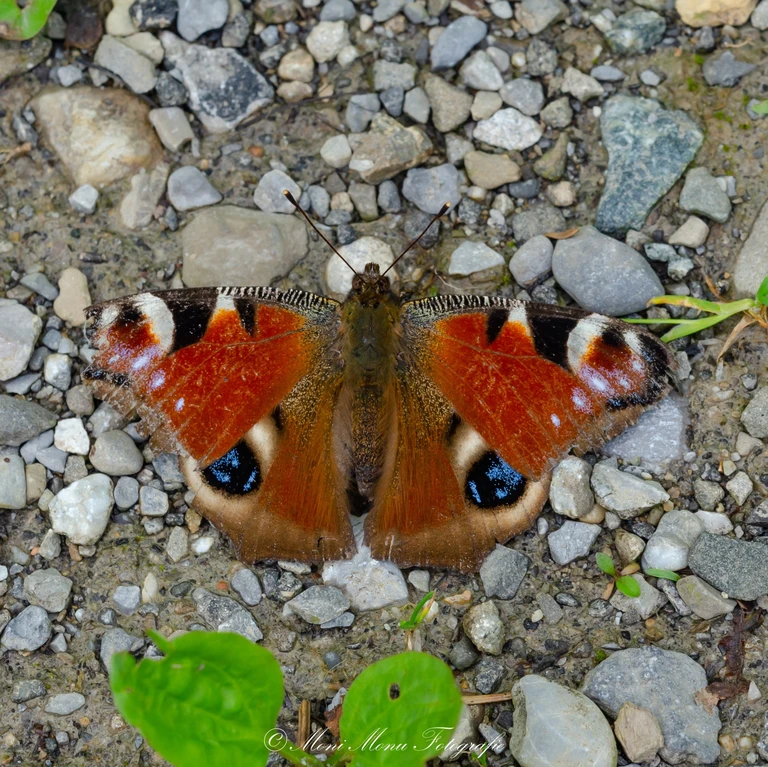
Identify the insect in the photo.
Aglais io
